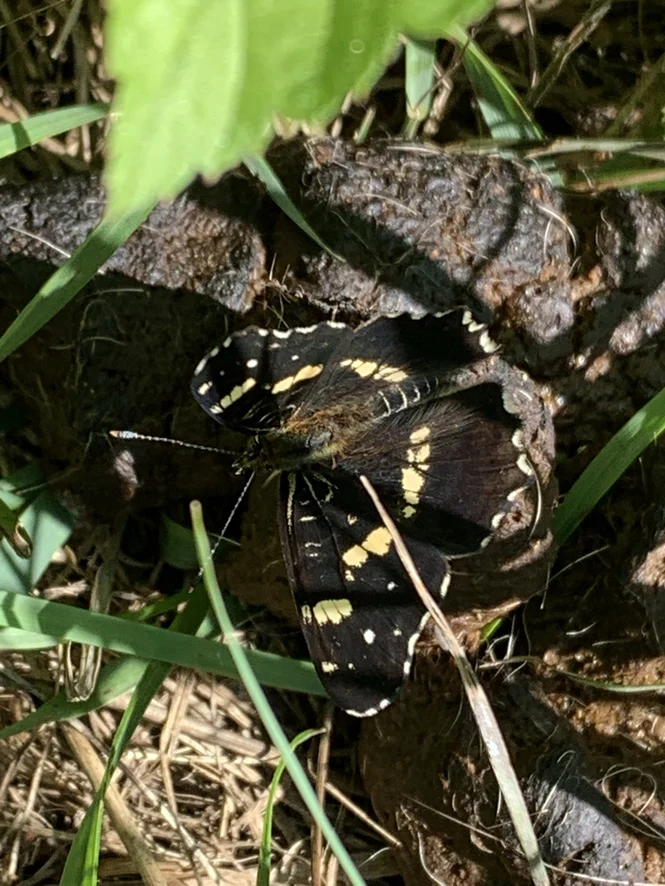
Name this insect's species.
Araschnia levana
